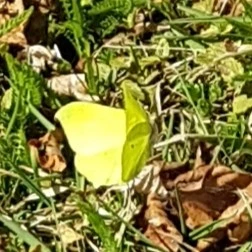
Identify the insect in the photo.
Gonepteryx rhamni
